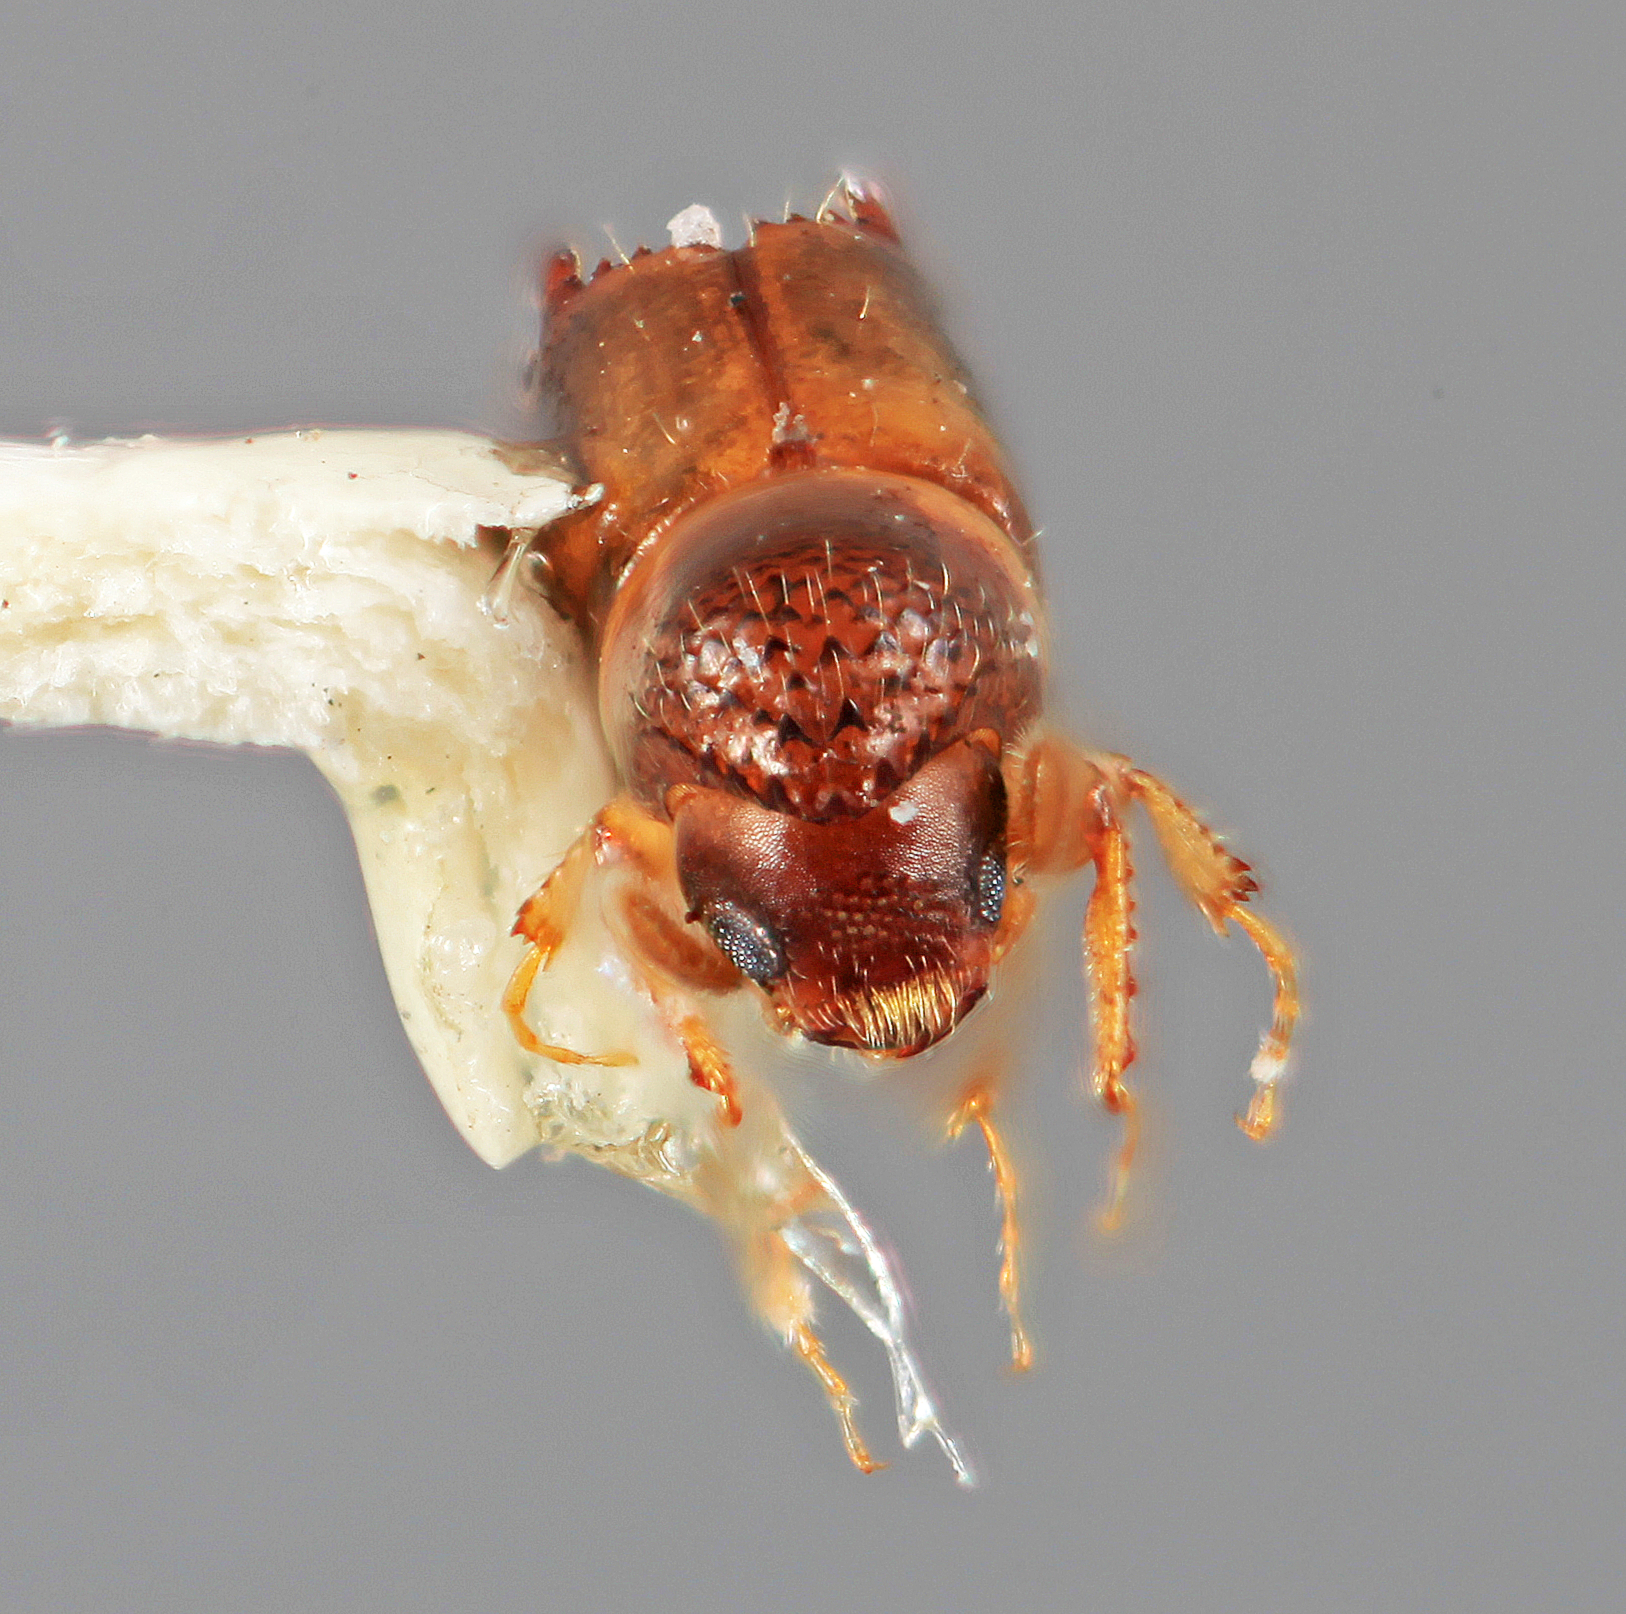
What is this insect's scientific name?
Amphicranus spinescens
